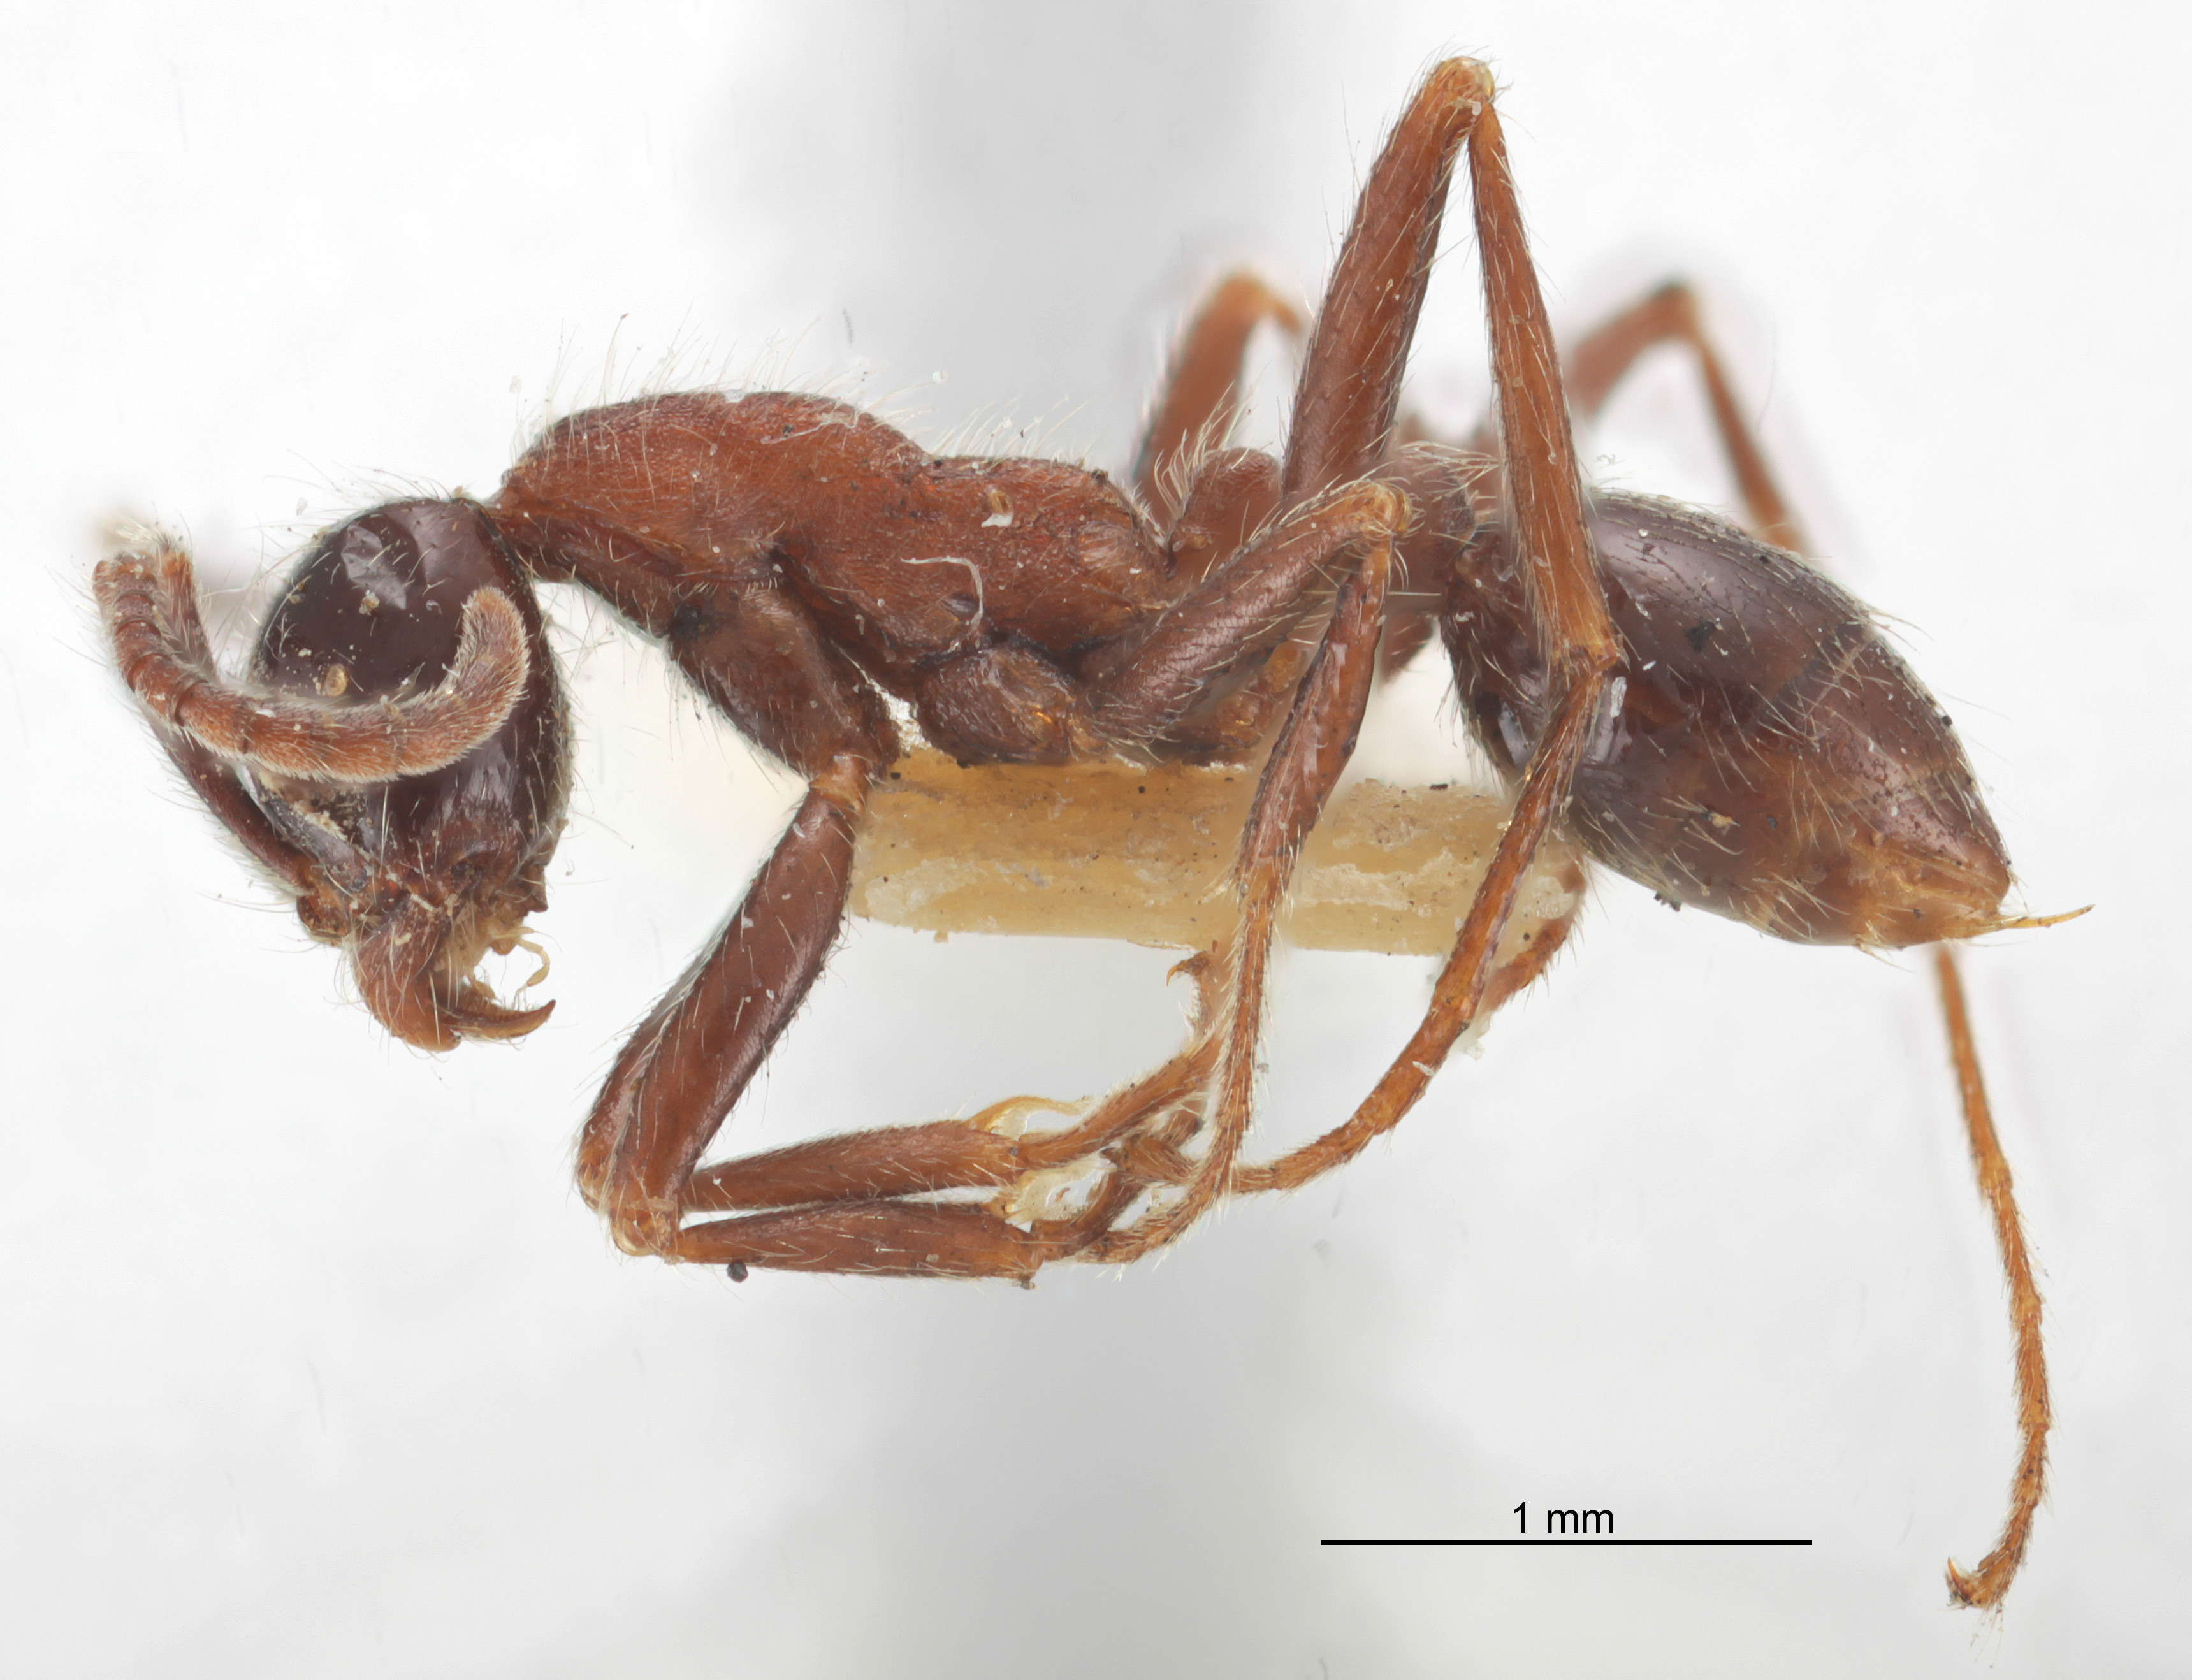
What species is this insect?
Crematoxenus aenigma
